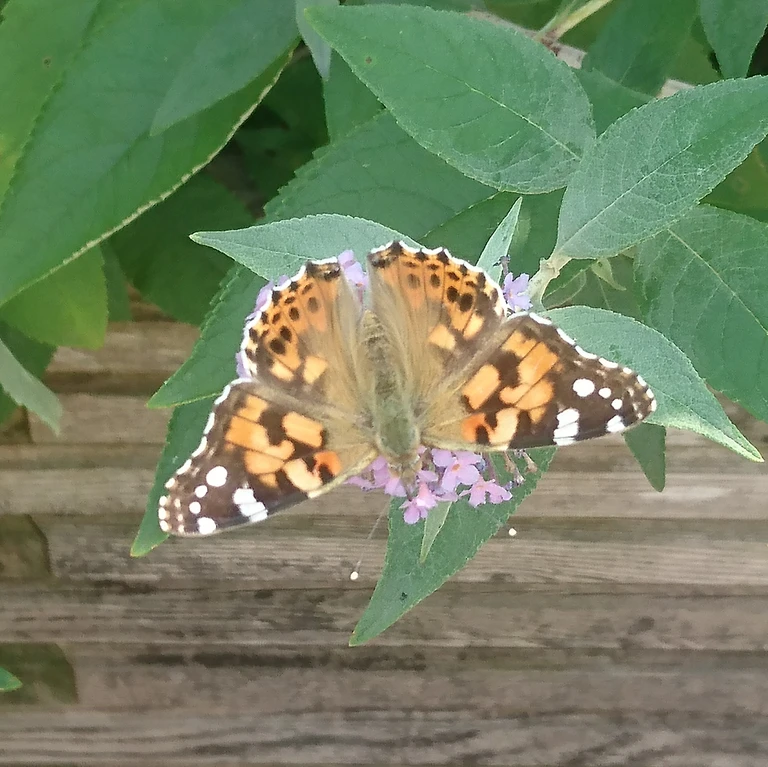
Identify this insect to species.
Vanessa cardui
